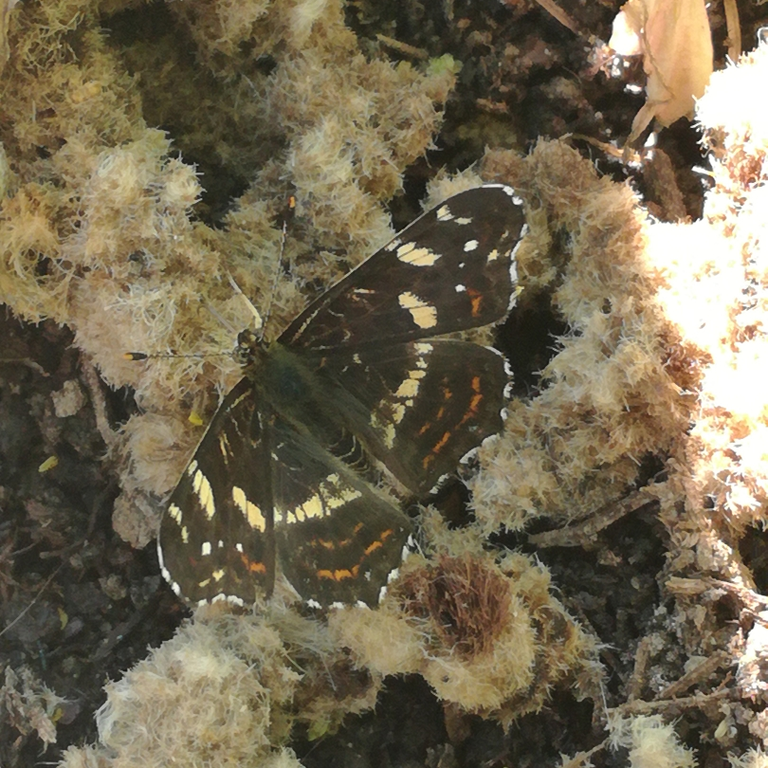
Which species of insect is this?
Araschnia levana
